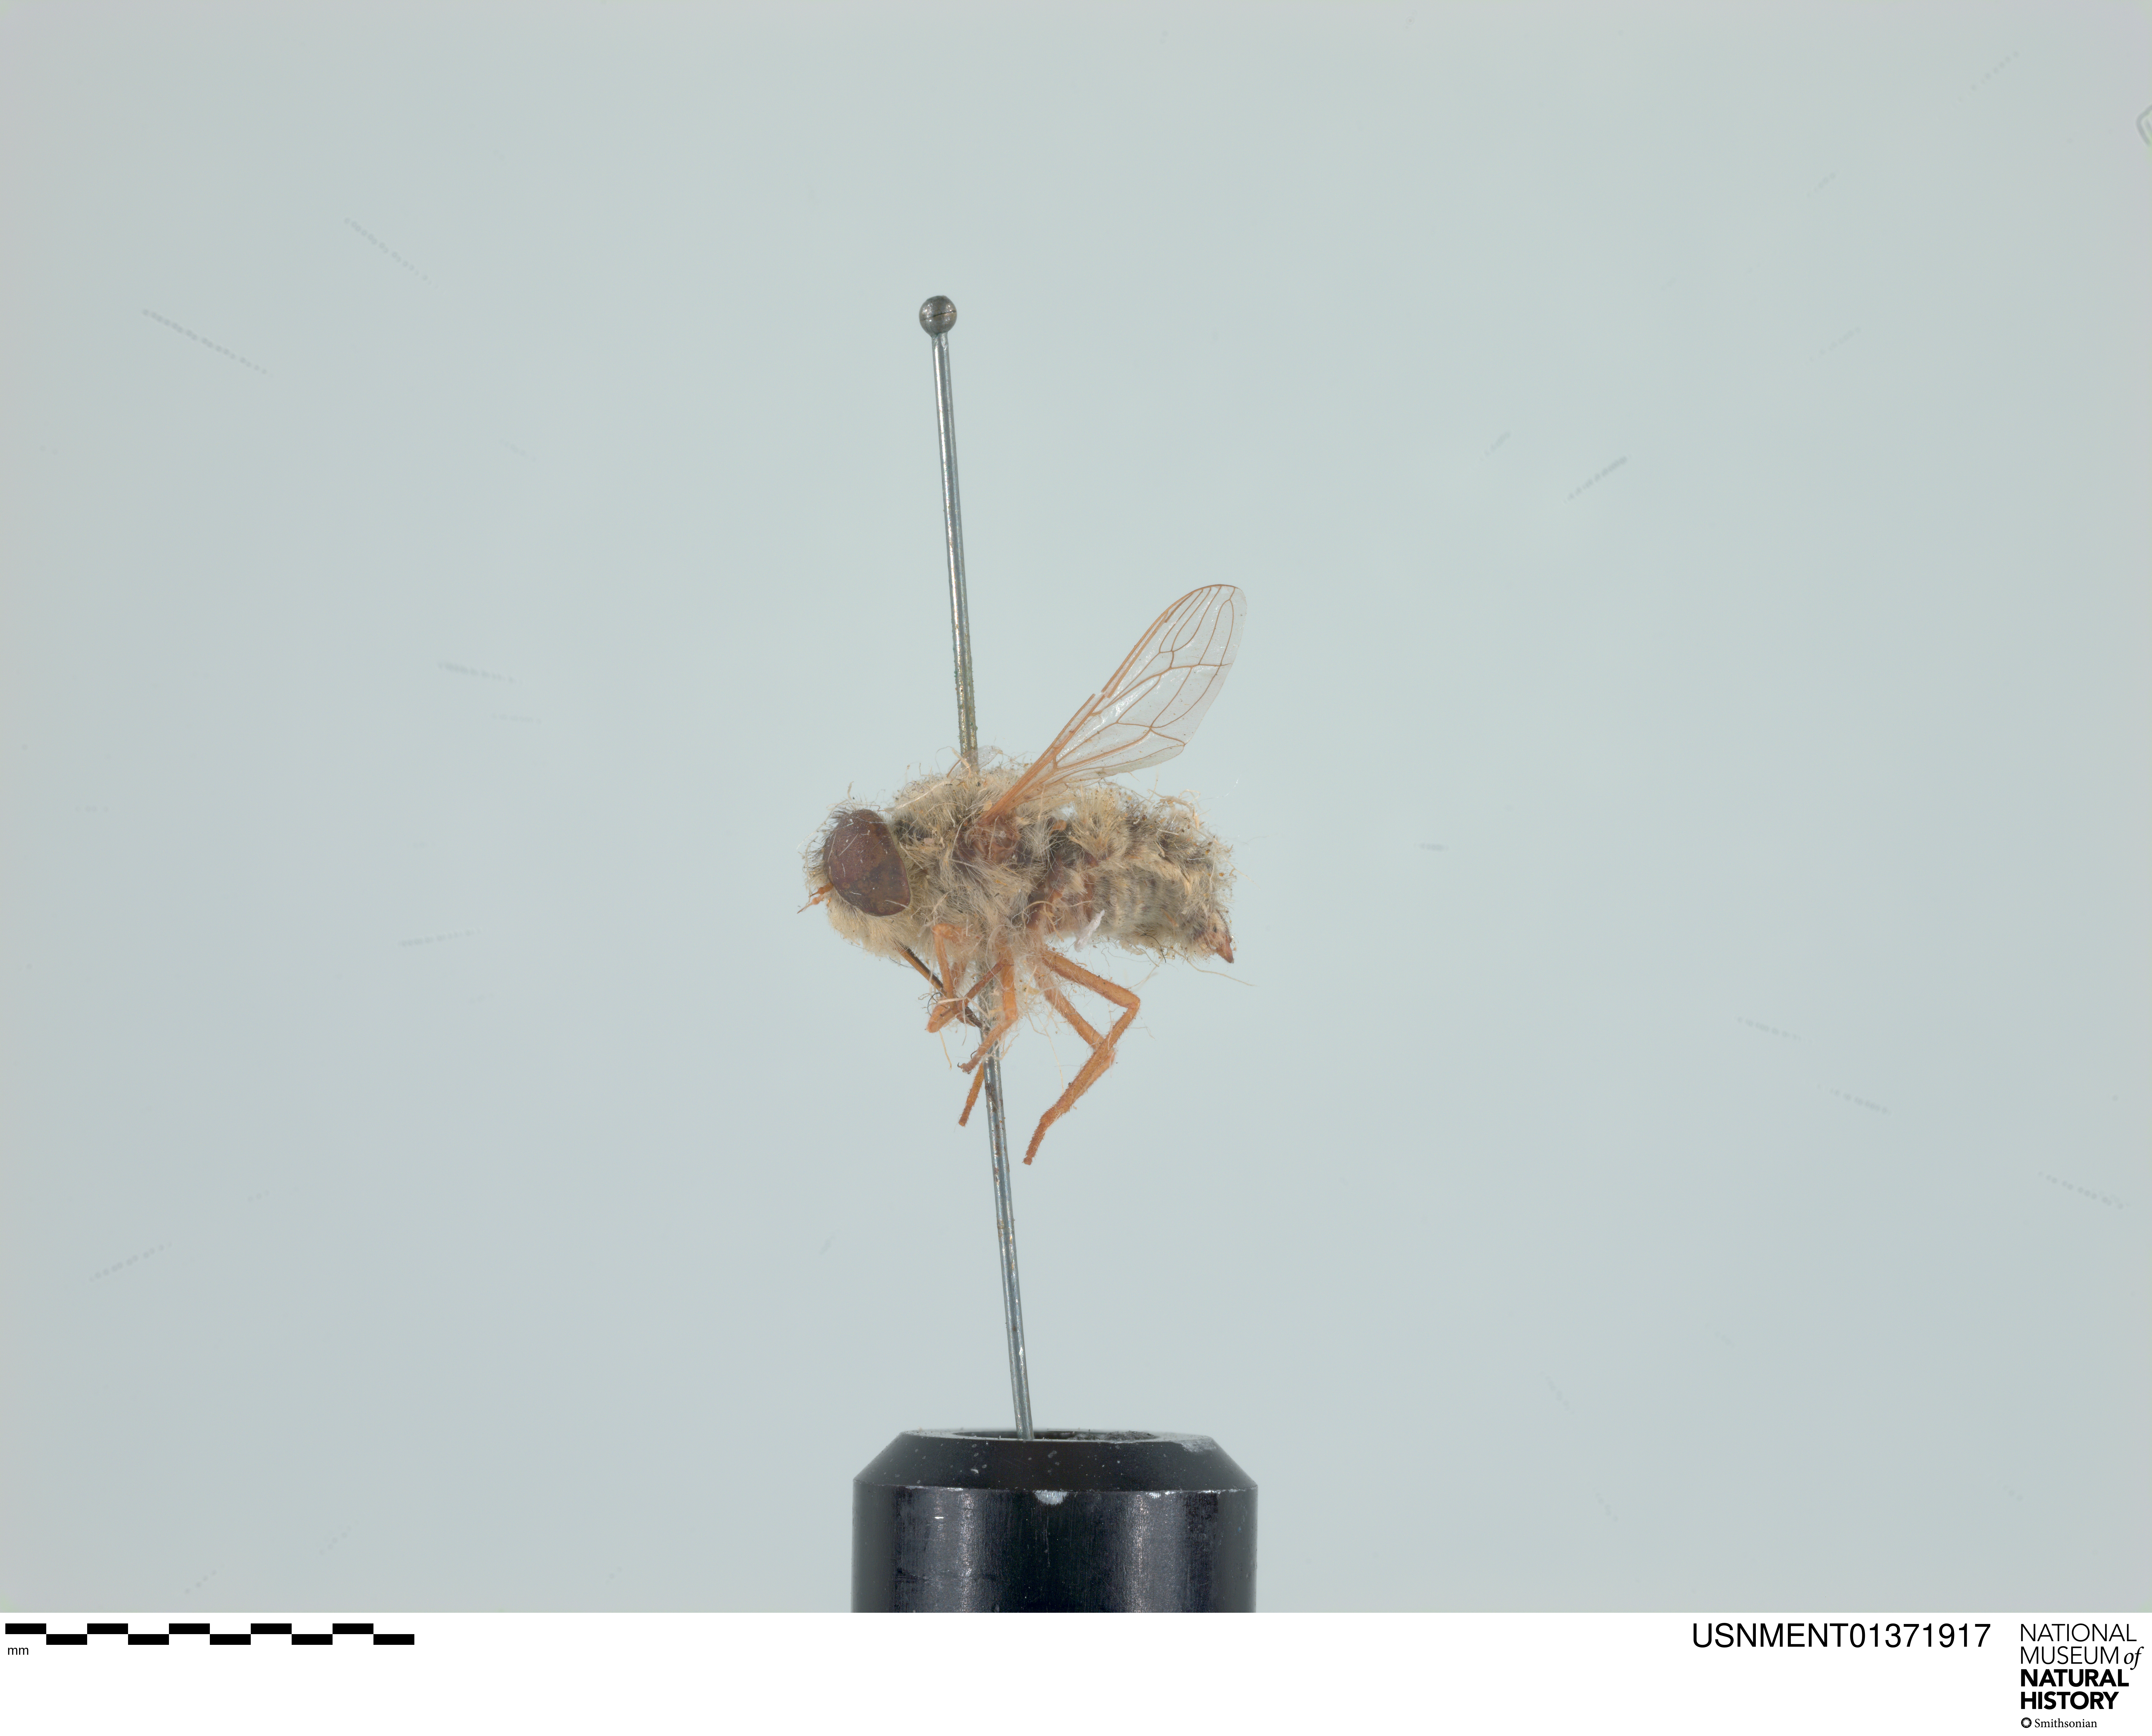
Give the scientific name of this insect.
Neorhynchocephalus sackenii
